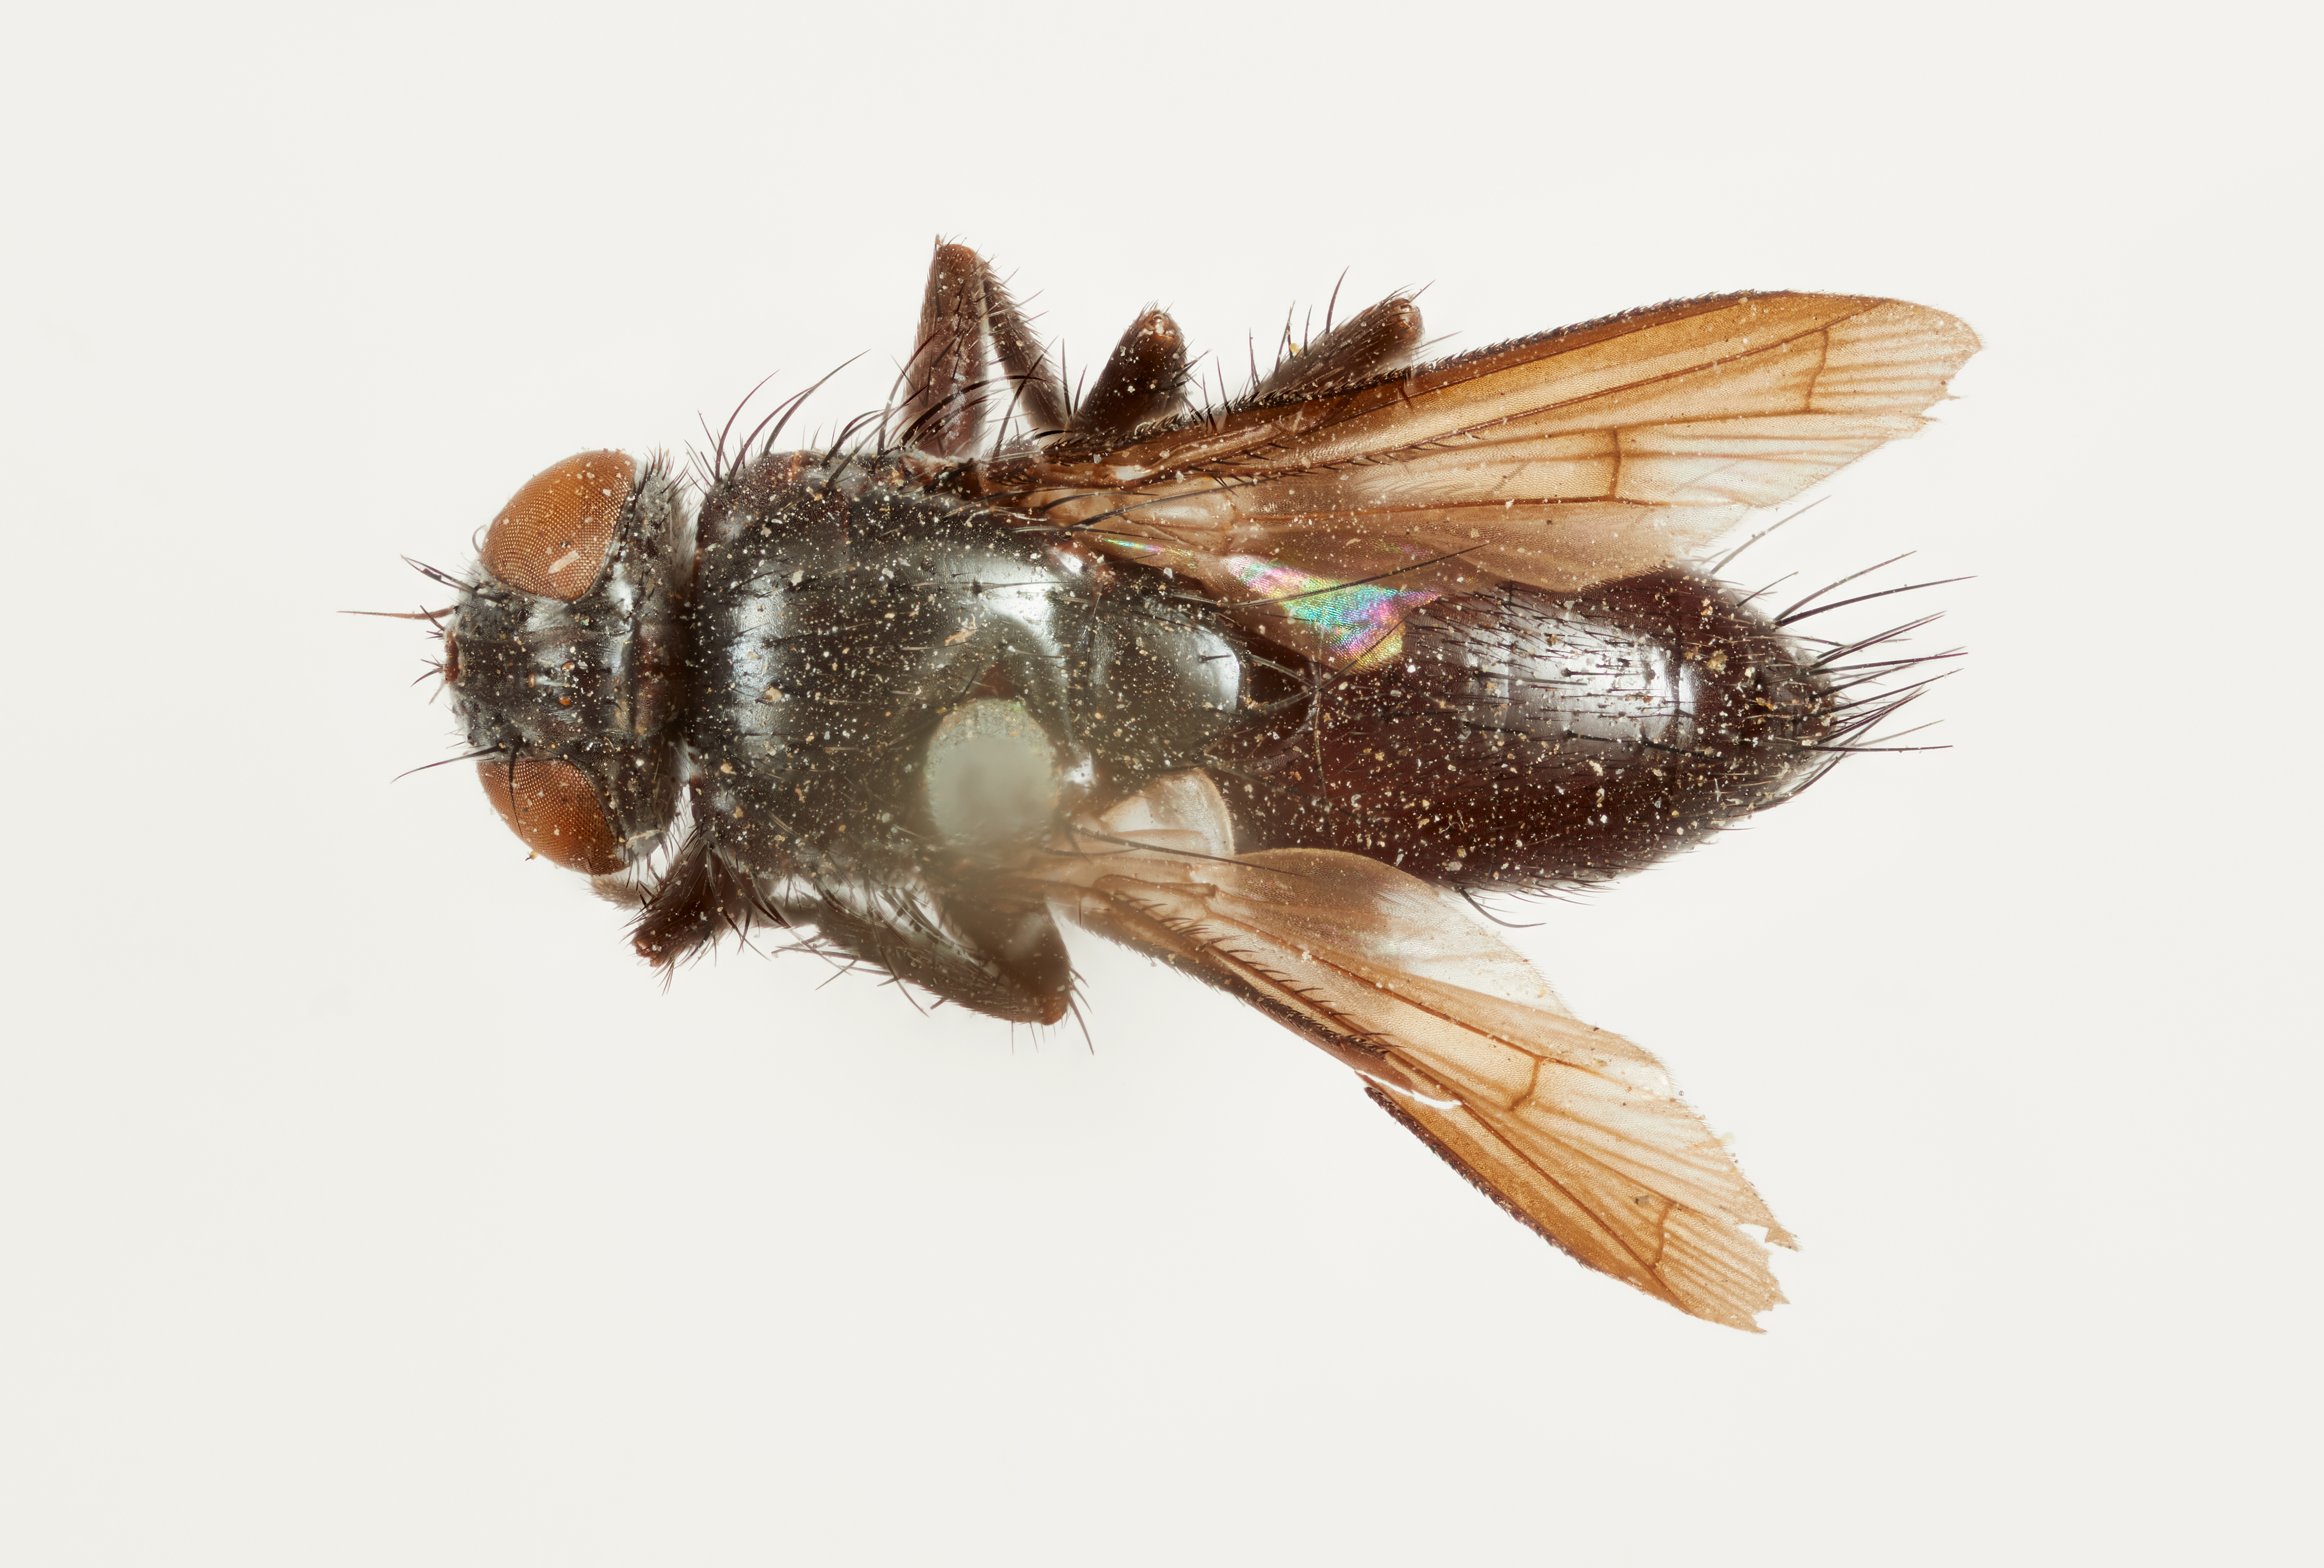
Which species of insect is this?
Metachaeta atra
